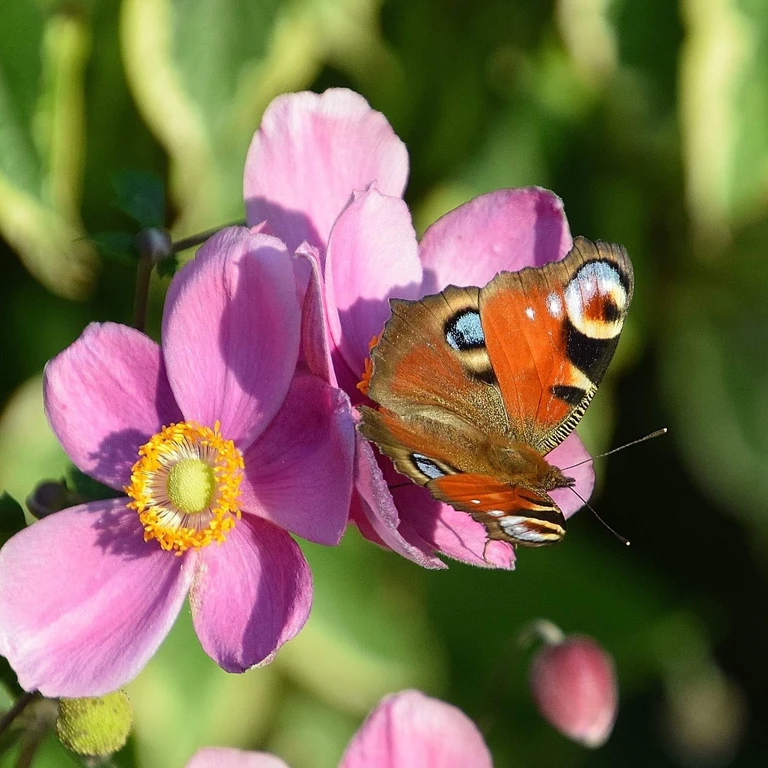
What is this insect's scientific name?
Aglais io
